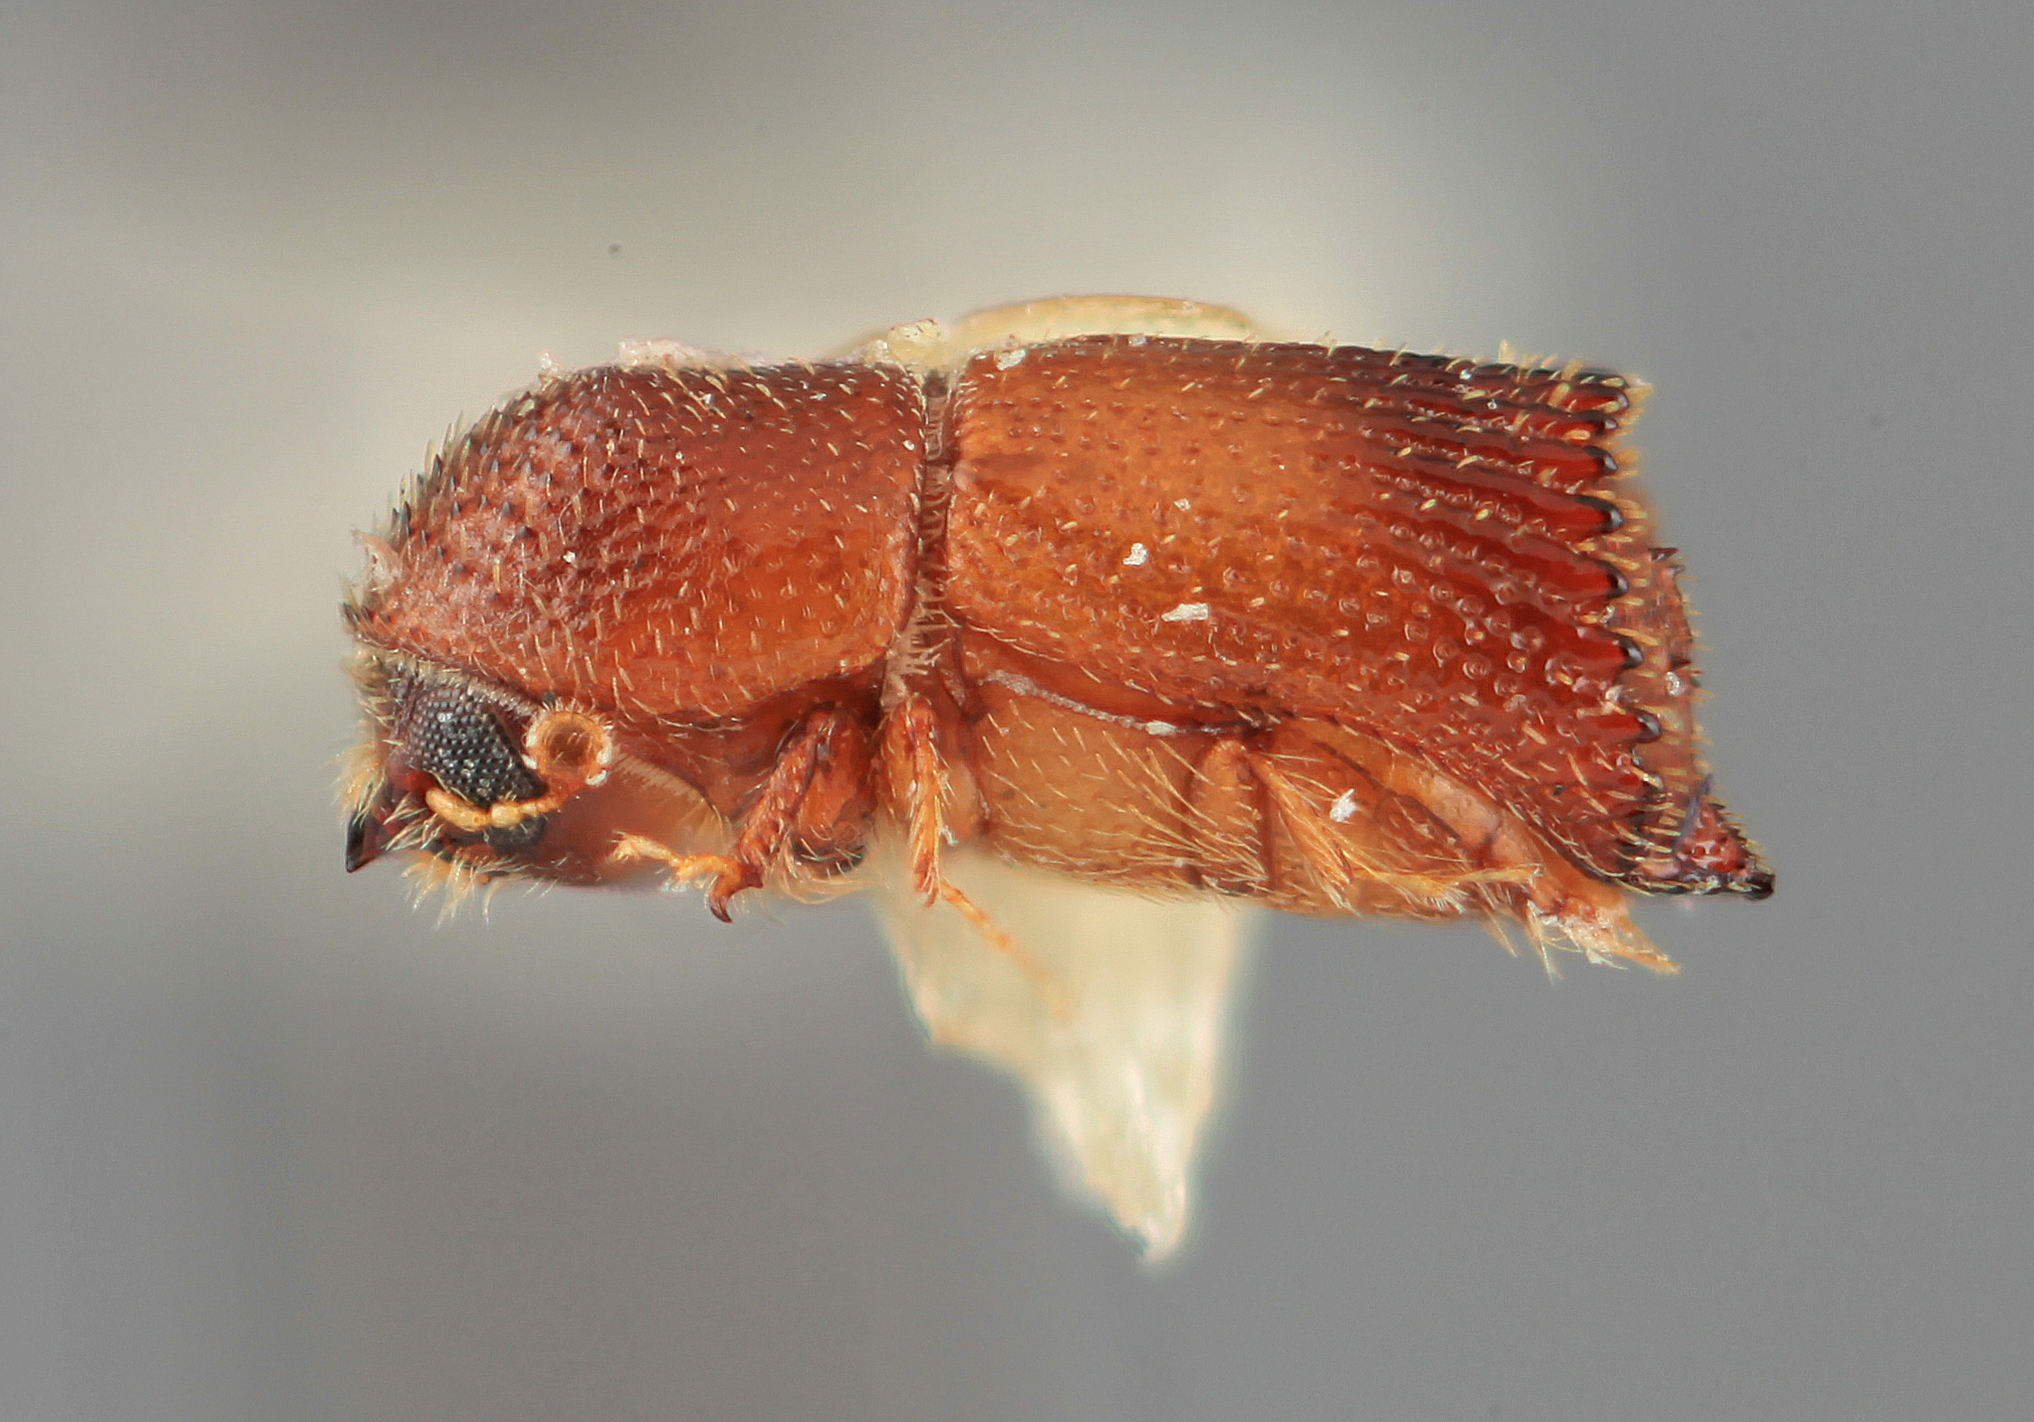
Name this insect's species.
Hylocurus scitulus
